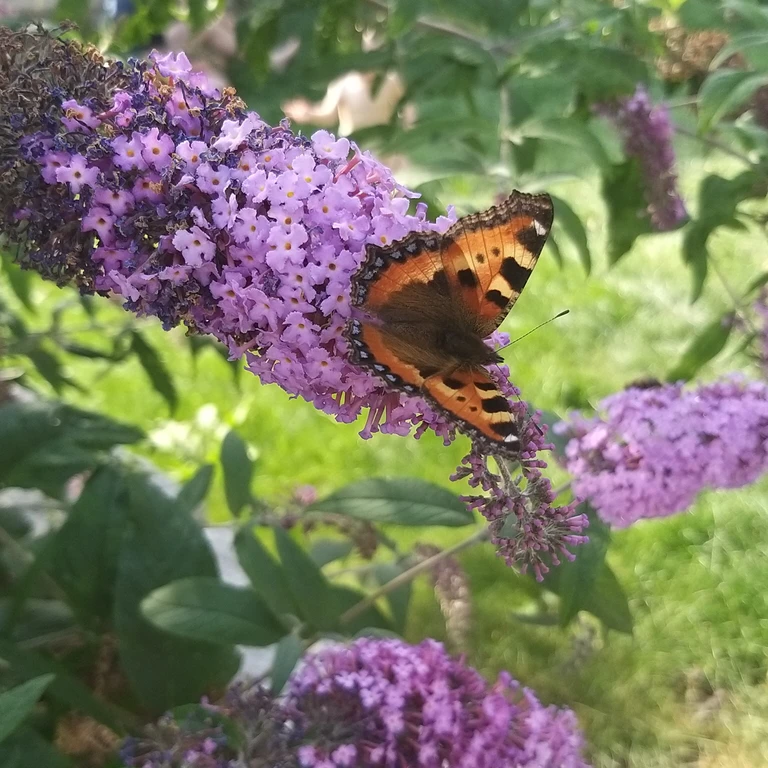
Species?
Aglais urticae
